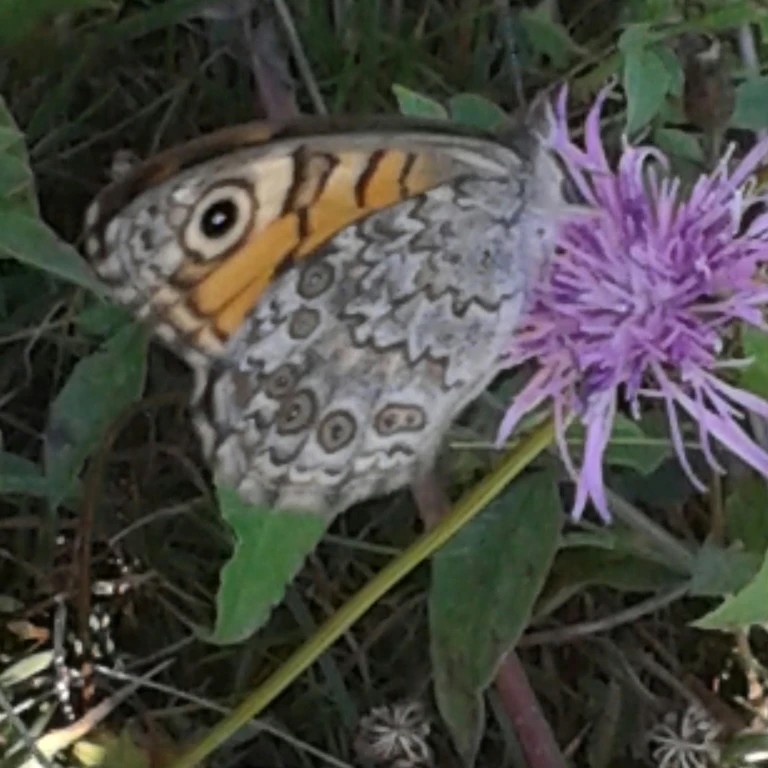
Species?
Lasiommata megera (also Pararge megera)
